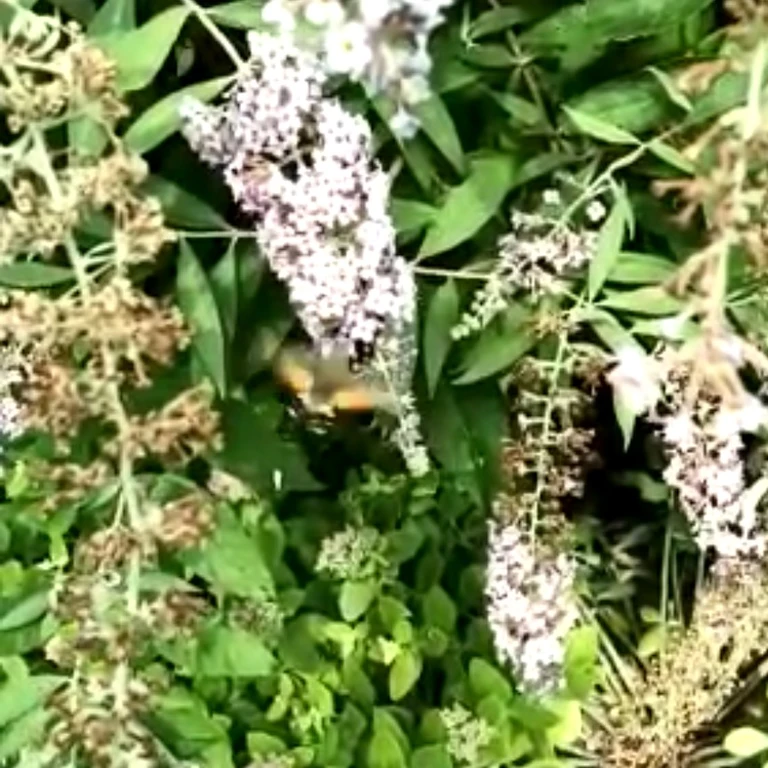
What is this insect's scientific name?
Macroglossum stellatarum
